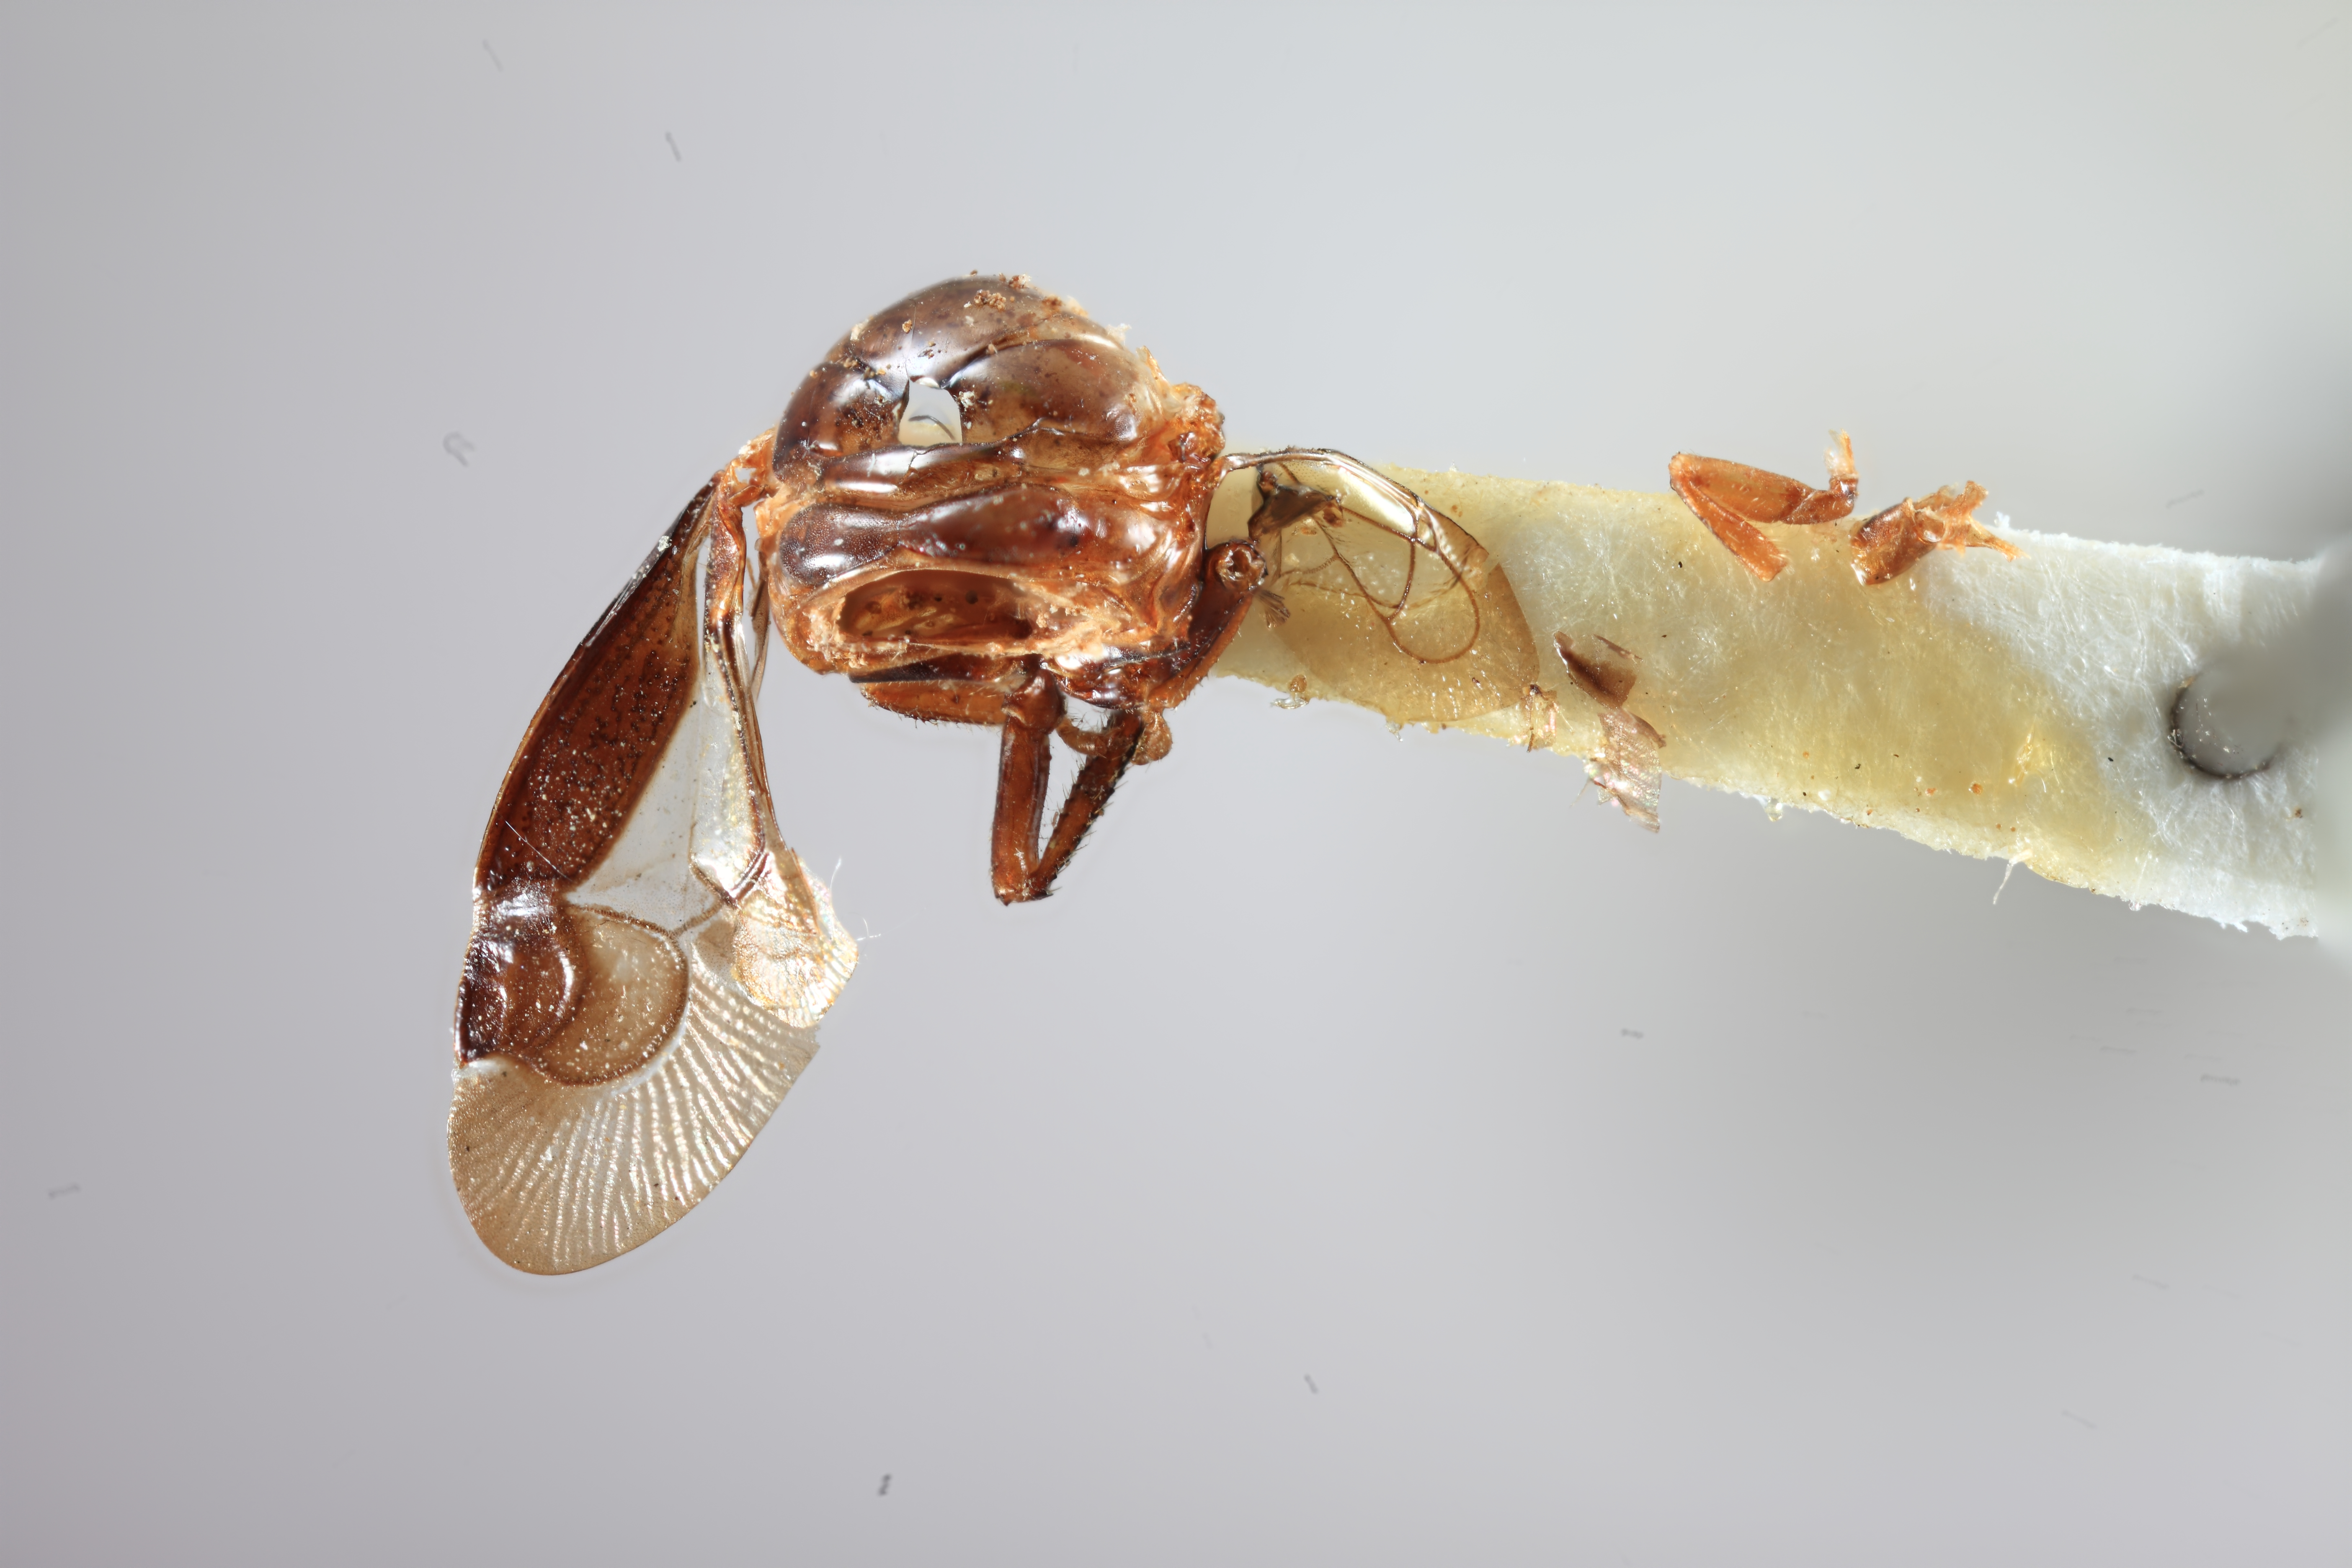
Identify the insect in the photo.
Tragopa obesa
